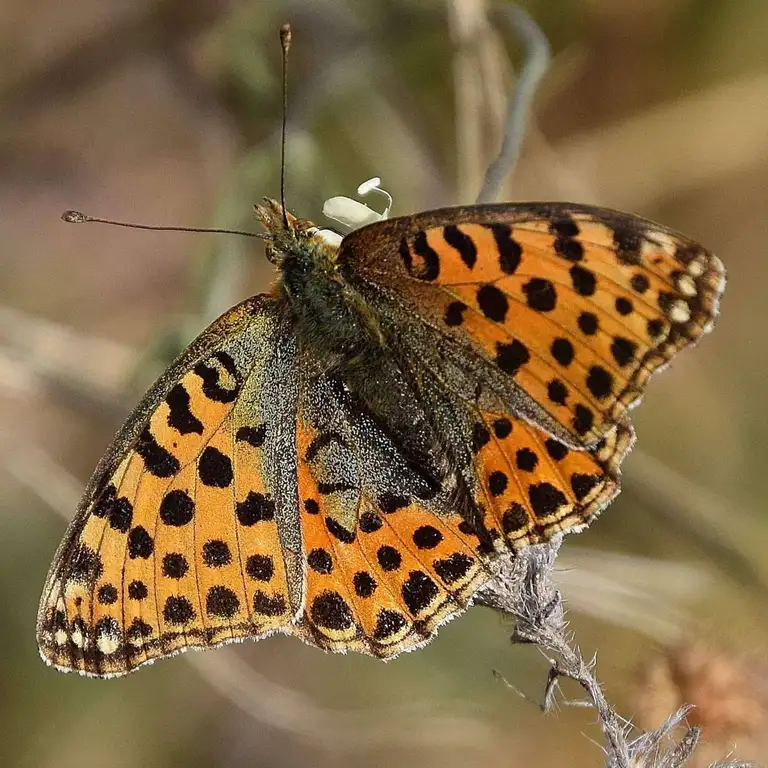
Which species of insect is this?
Issoria lathonia
